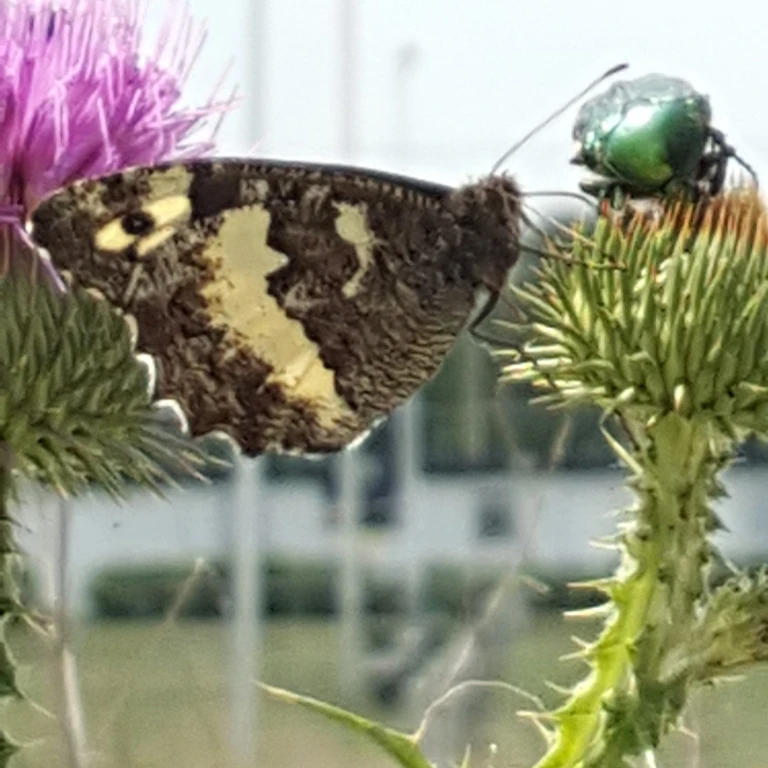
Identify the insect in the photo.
Brintesia circe
